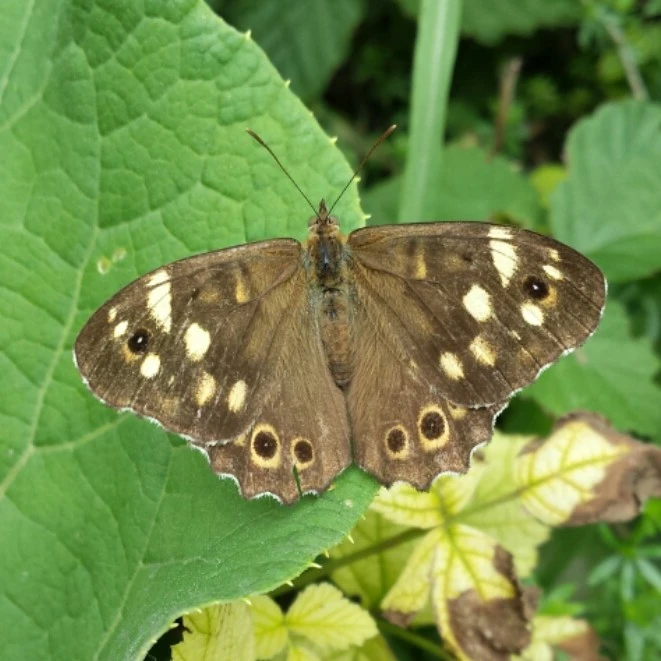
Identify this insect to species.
Pararge aegeria
